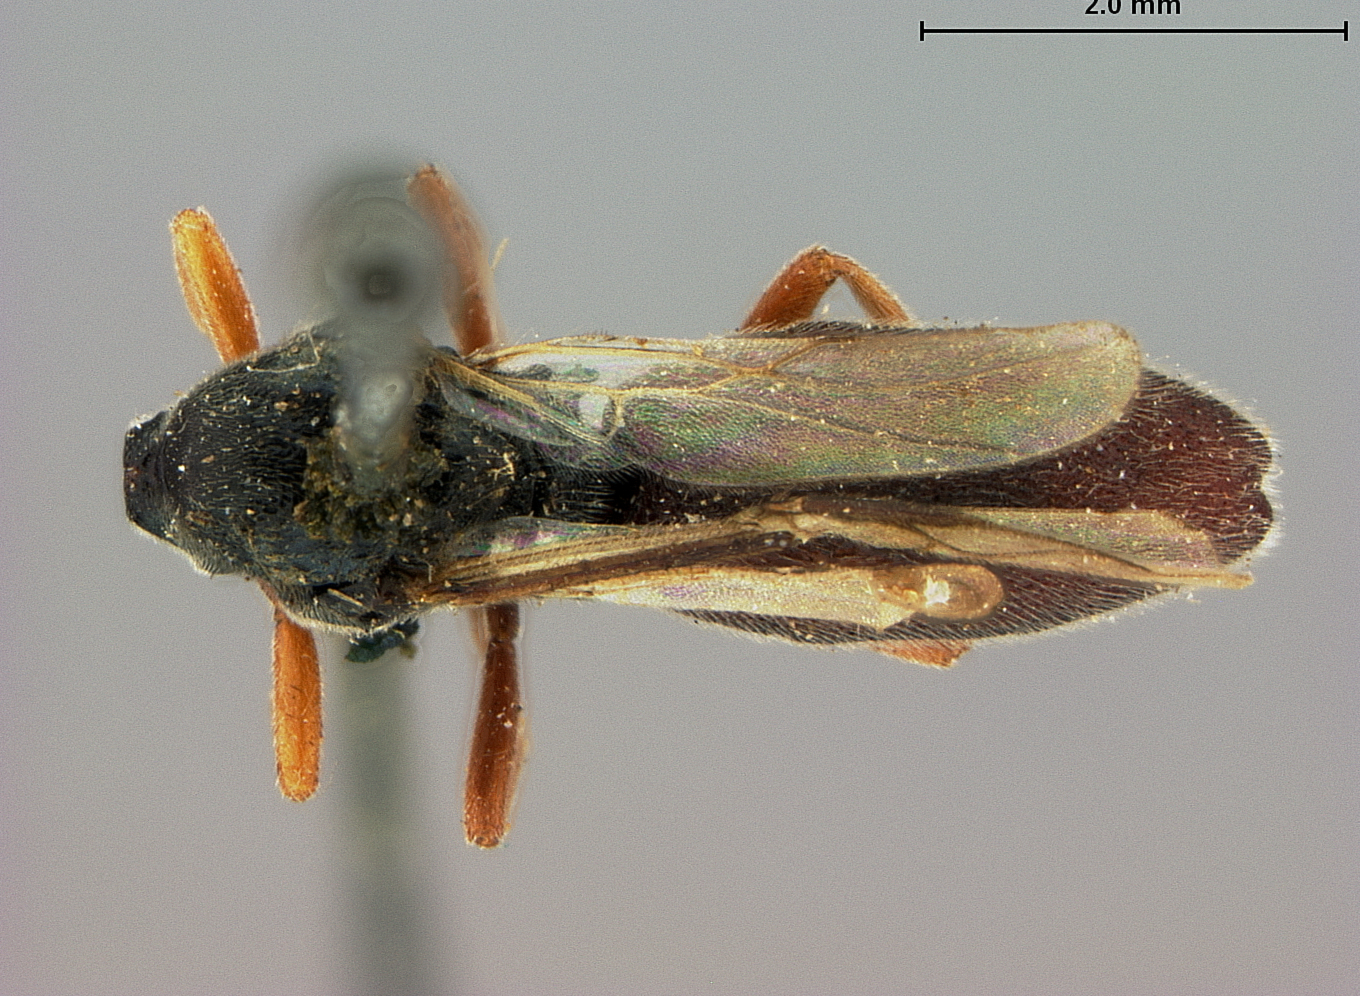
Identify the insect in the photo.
Schizoprymnus americanus
